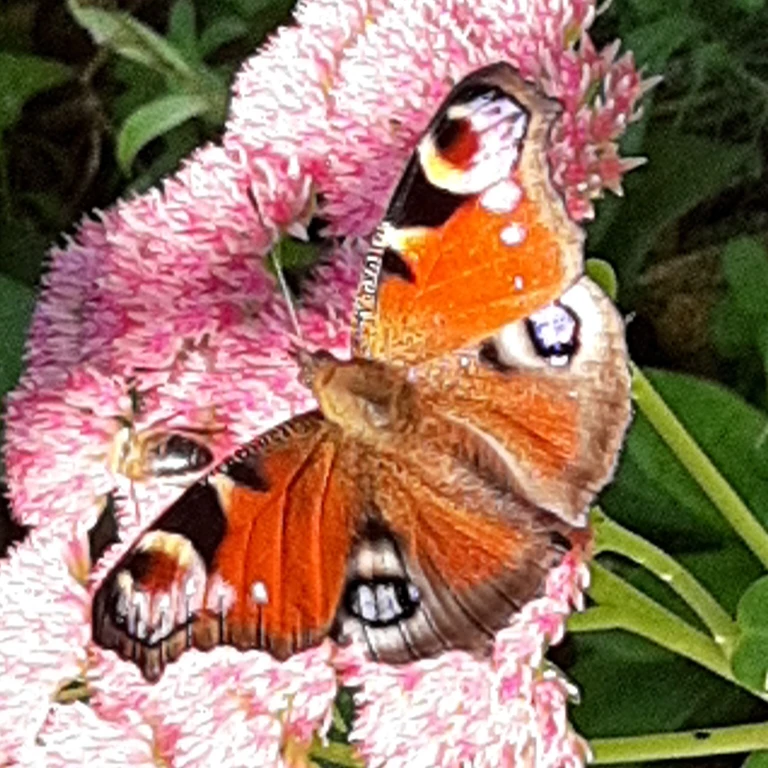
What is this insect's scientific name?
Aglais io
